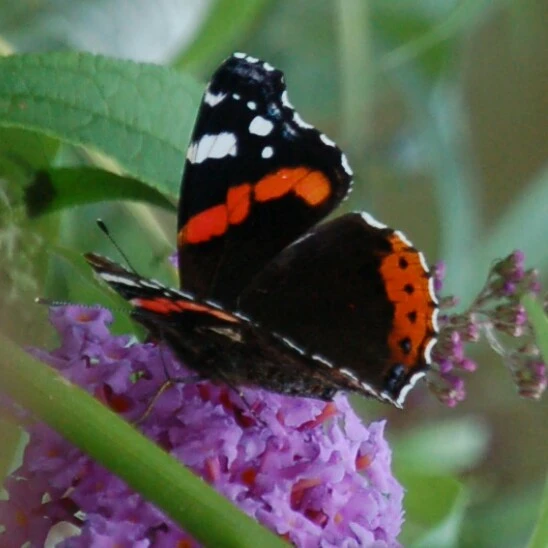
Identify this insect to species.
Vanessa atalanta
